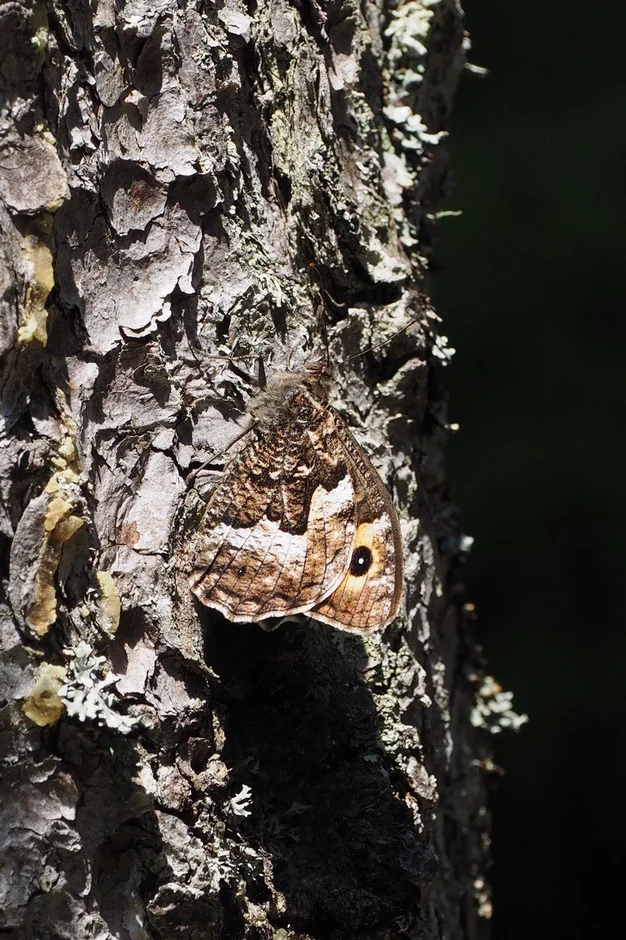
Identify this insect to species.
Hipparchia semele
